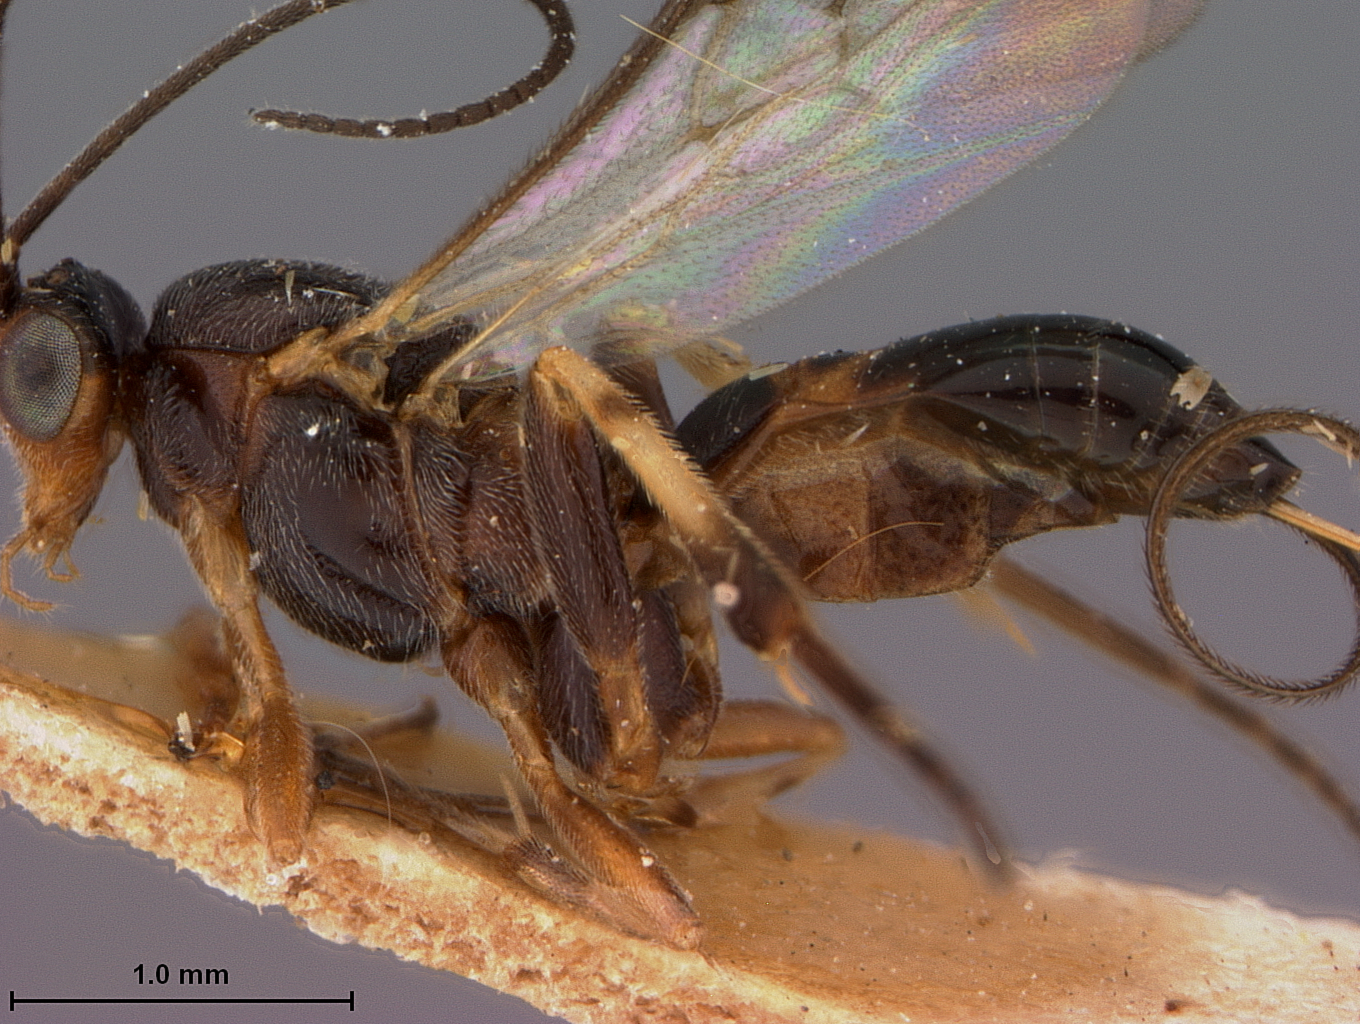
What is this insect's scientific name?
Camptothlipsis niger
